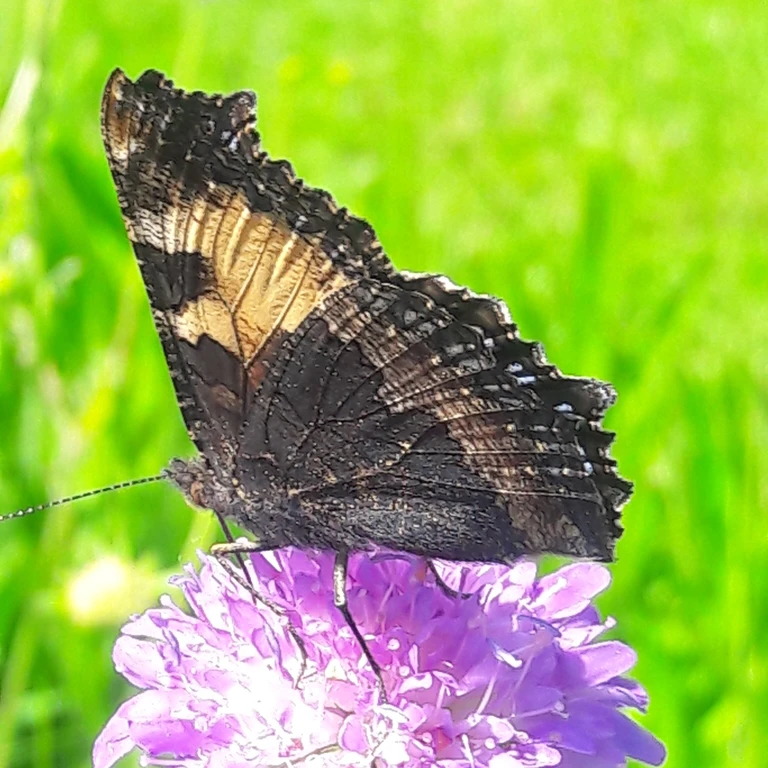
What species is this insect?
Aglais urticae
